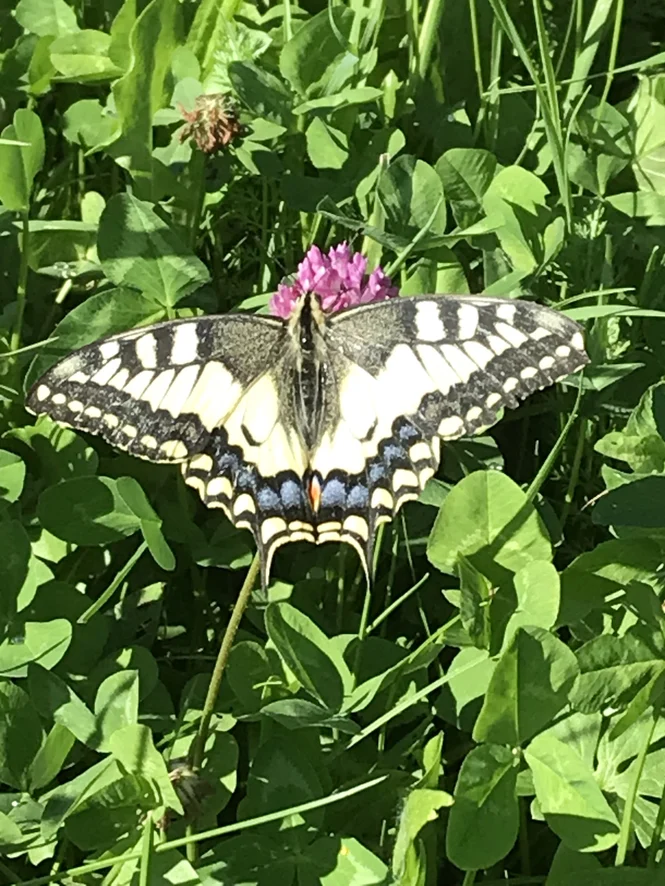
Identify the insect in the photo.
Papilio machaon
